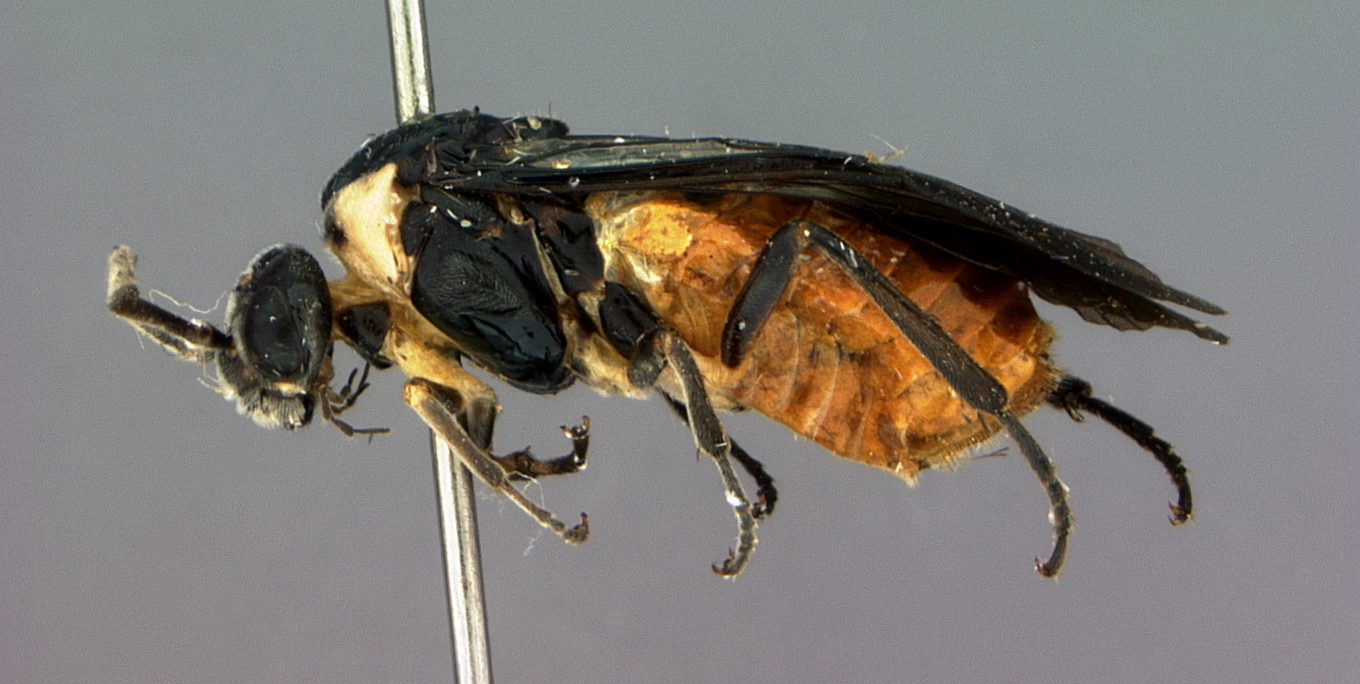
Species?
Neoptilia opulesa
